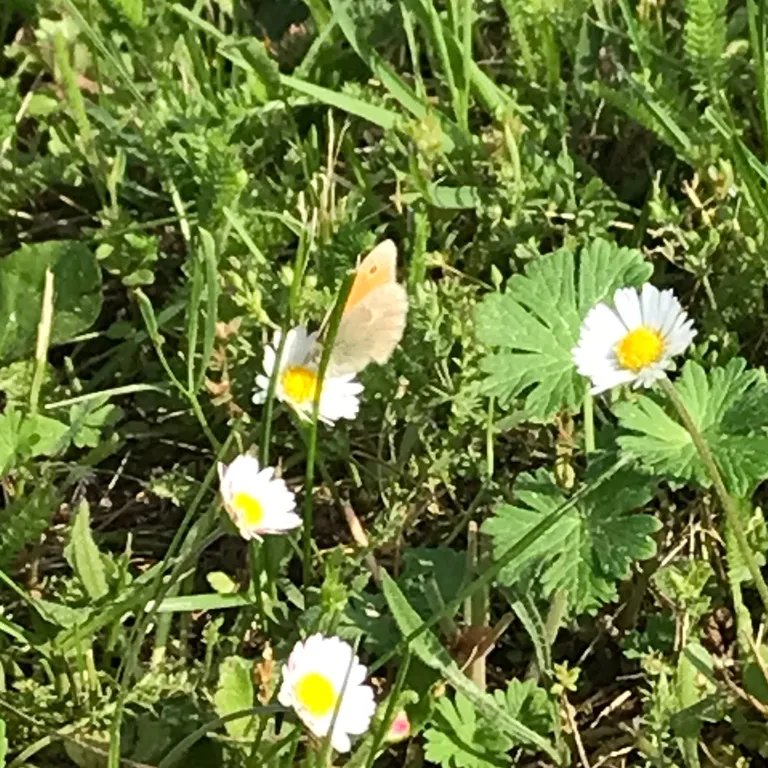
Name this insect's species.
Coenonympha pamphilus
